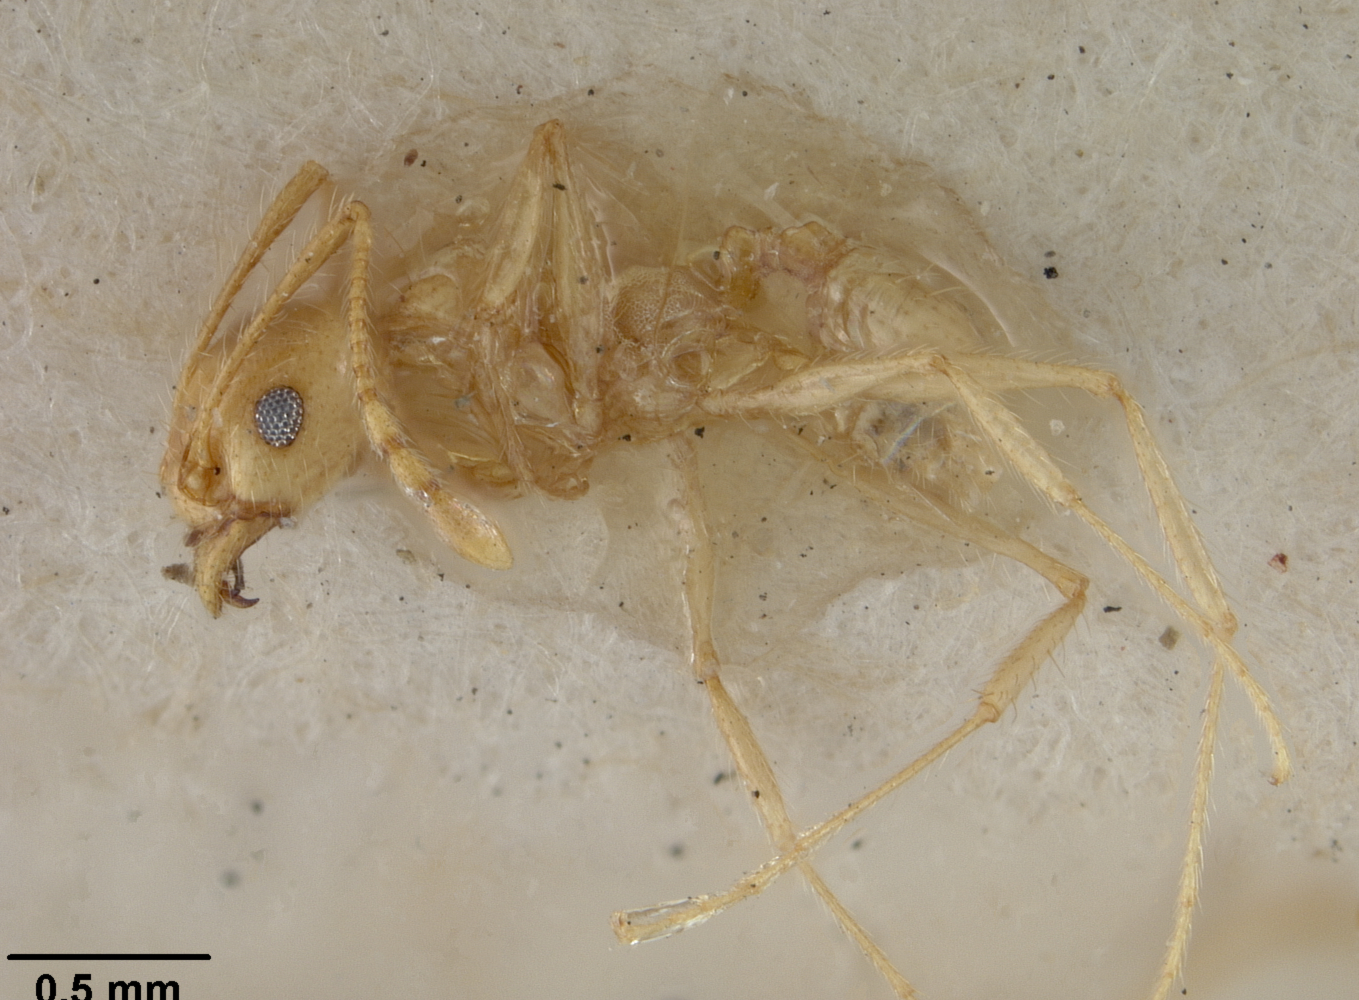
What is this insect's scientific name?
Pheidole morrisi
